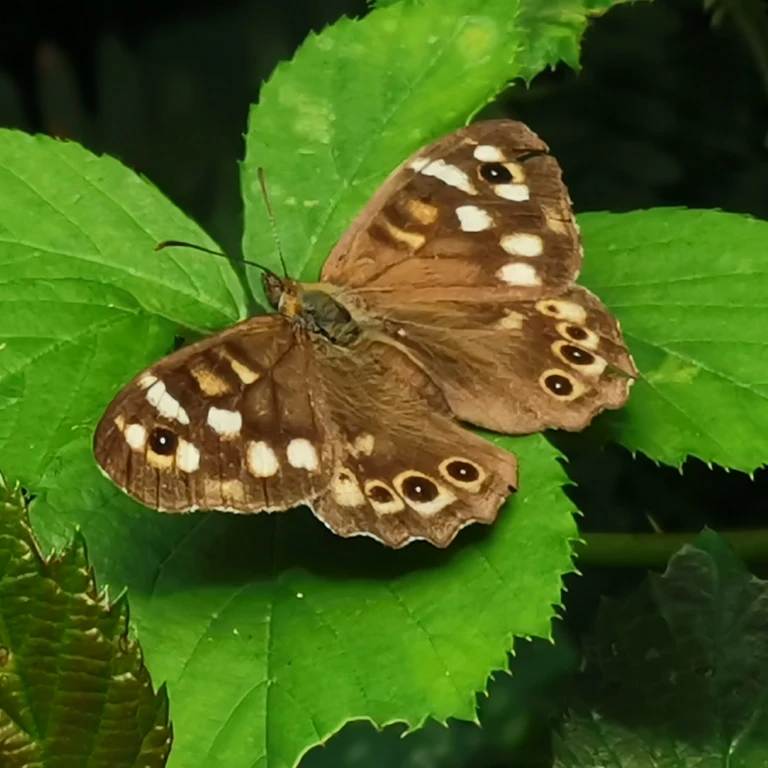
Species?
Pararge aegeria
